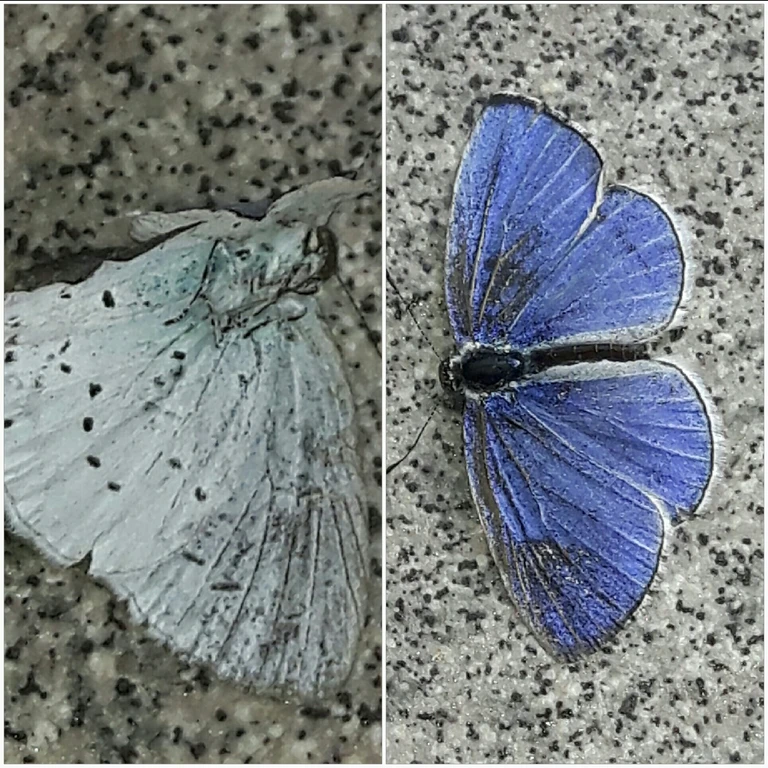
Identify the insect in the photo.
Celastrina argiolus
